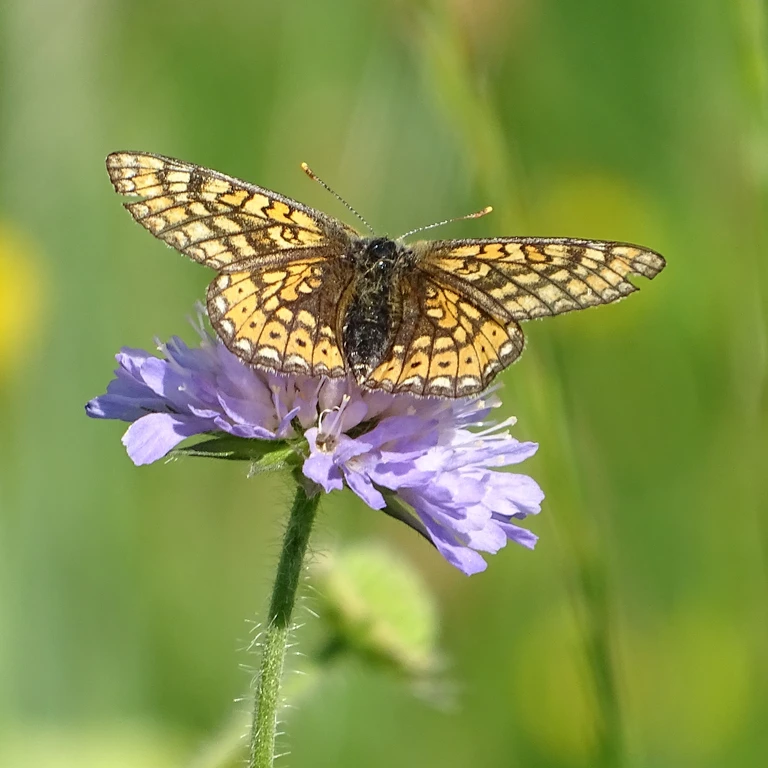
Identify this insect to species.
Euphydryas aurinia
